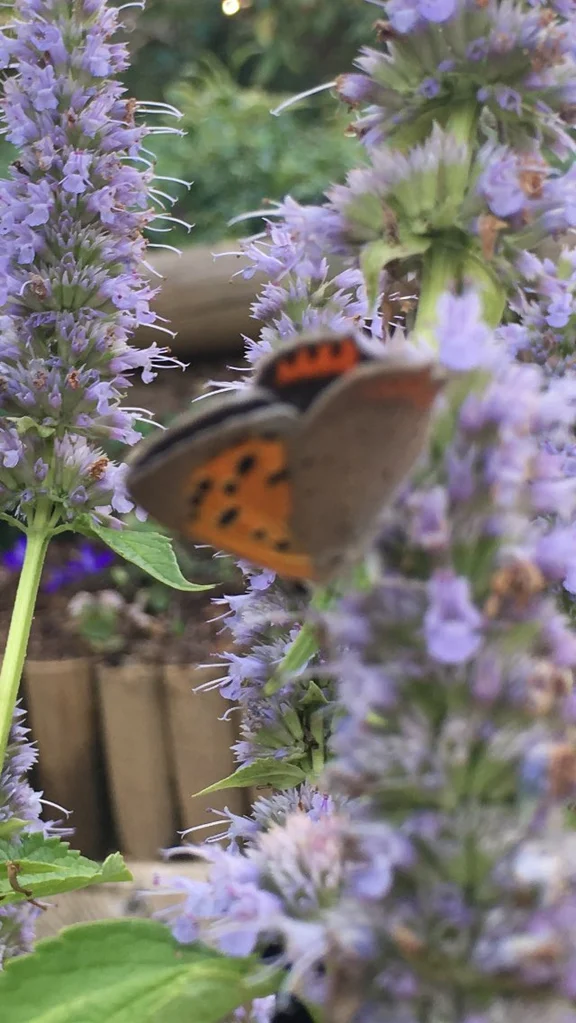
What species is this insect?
Lycaena phlaeas
